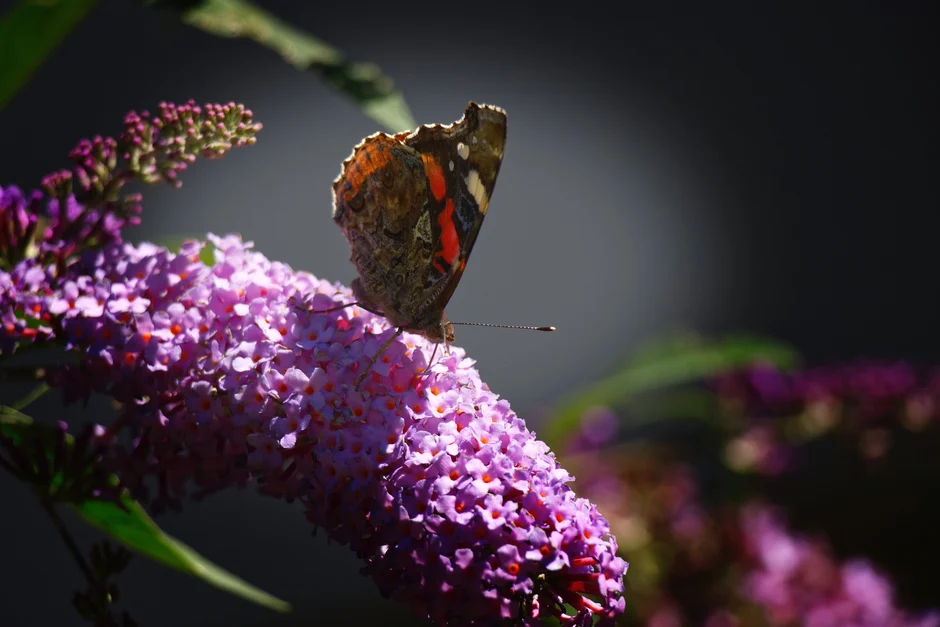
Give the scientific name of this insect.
Vanessa atalanta
